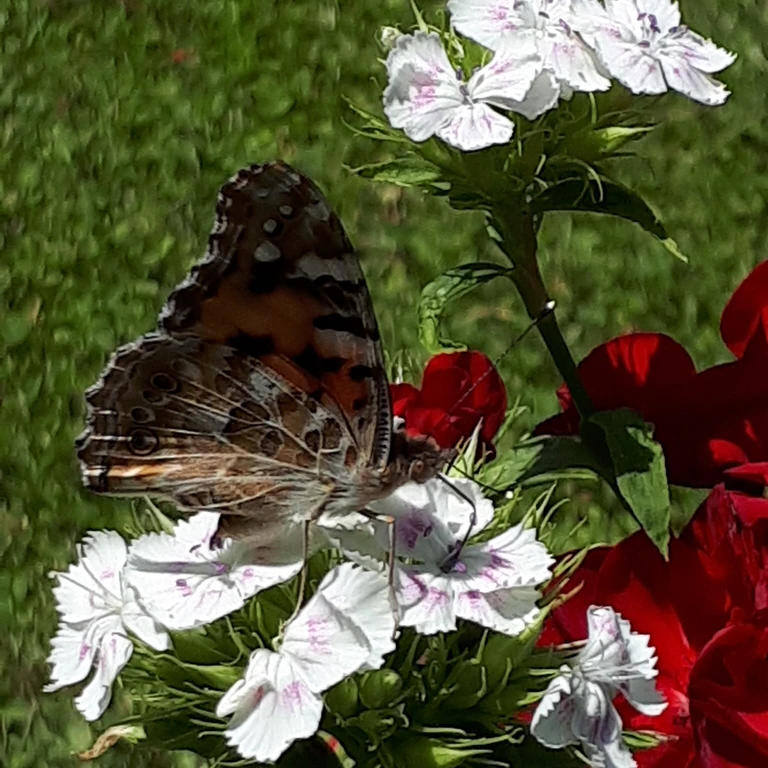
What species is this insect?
Vanessa cardui
